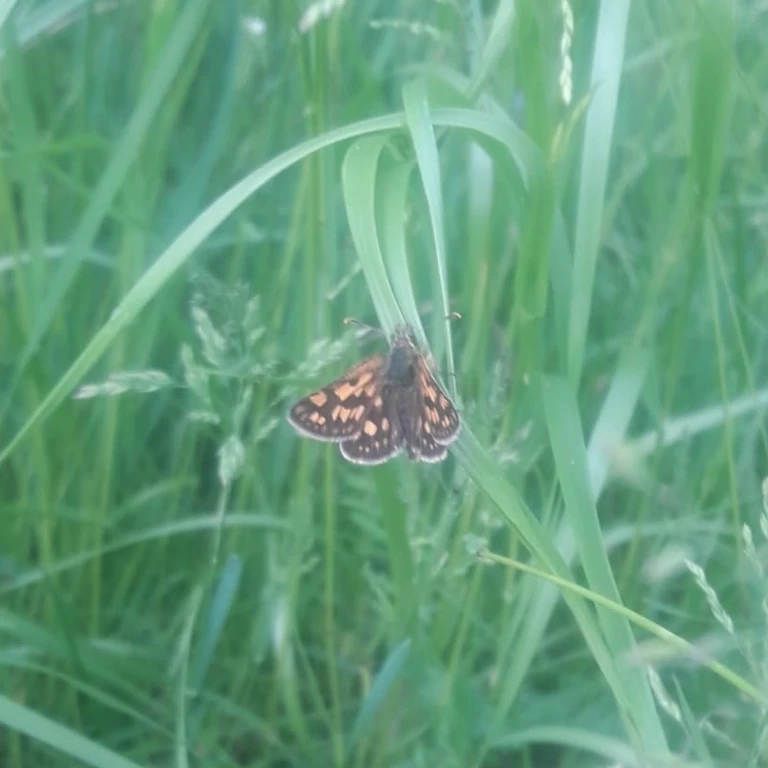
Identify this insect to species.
Carterocephalus palaemon
